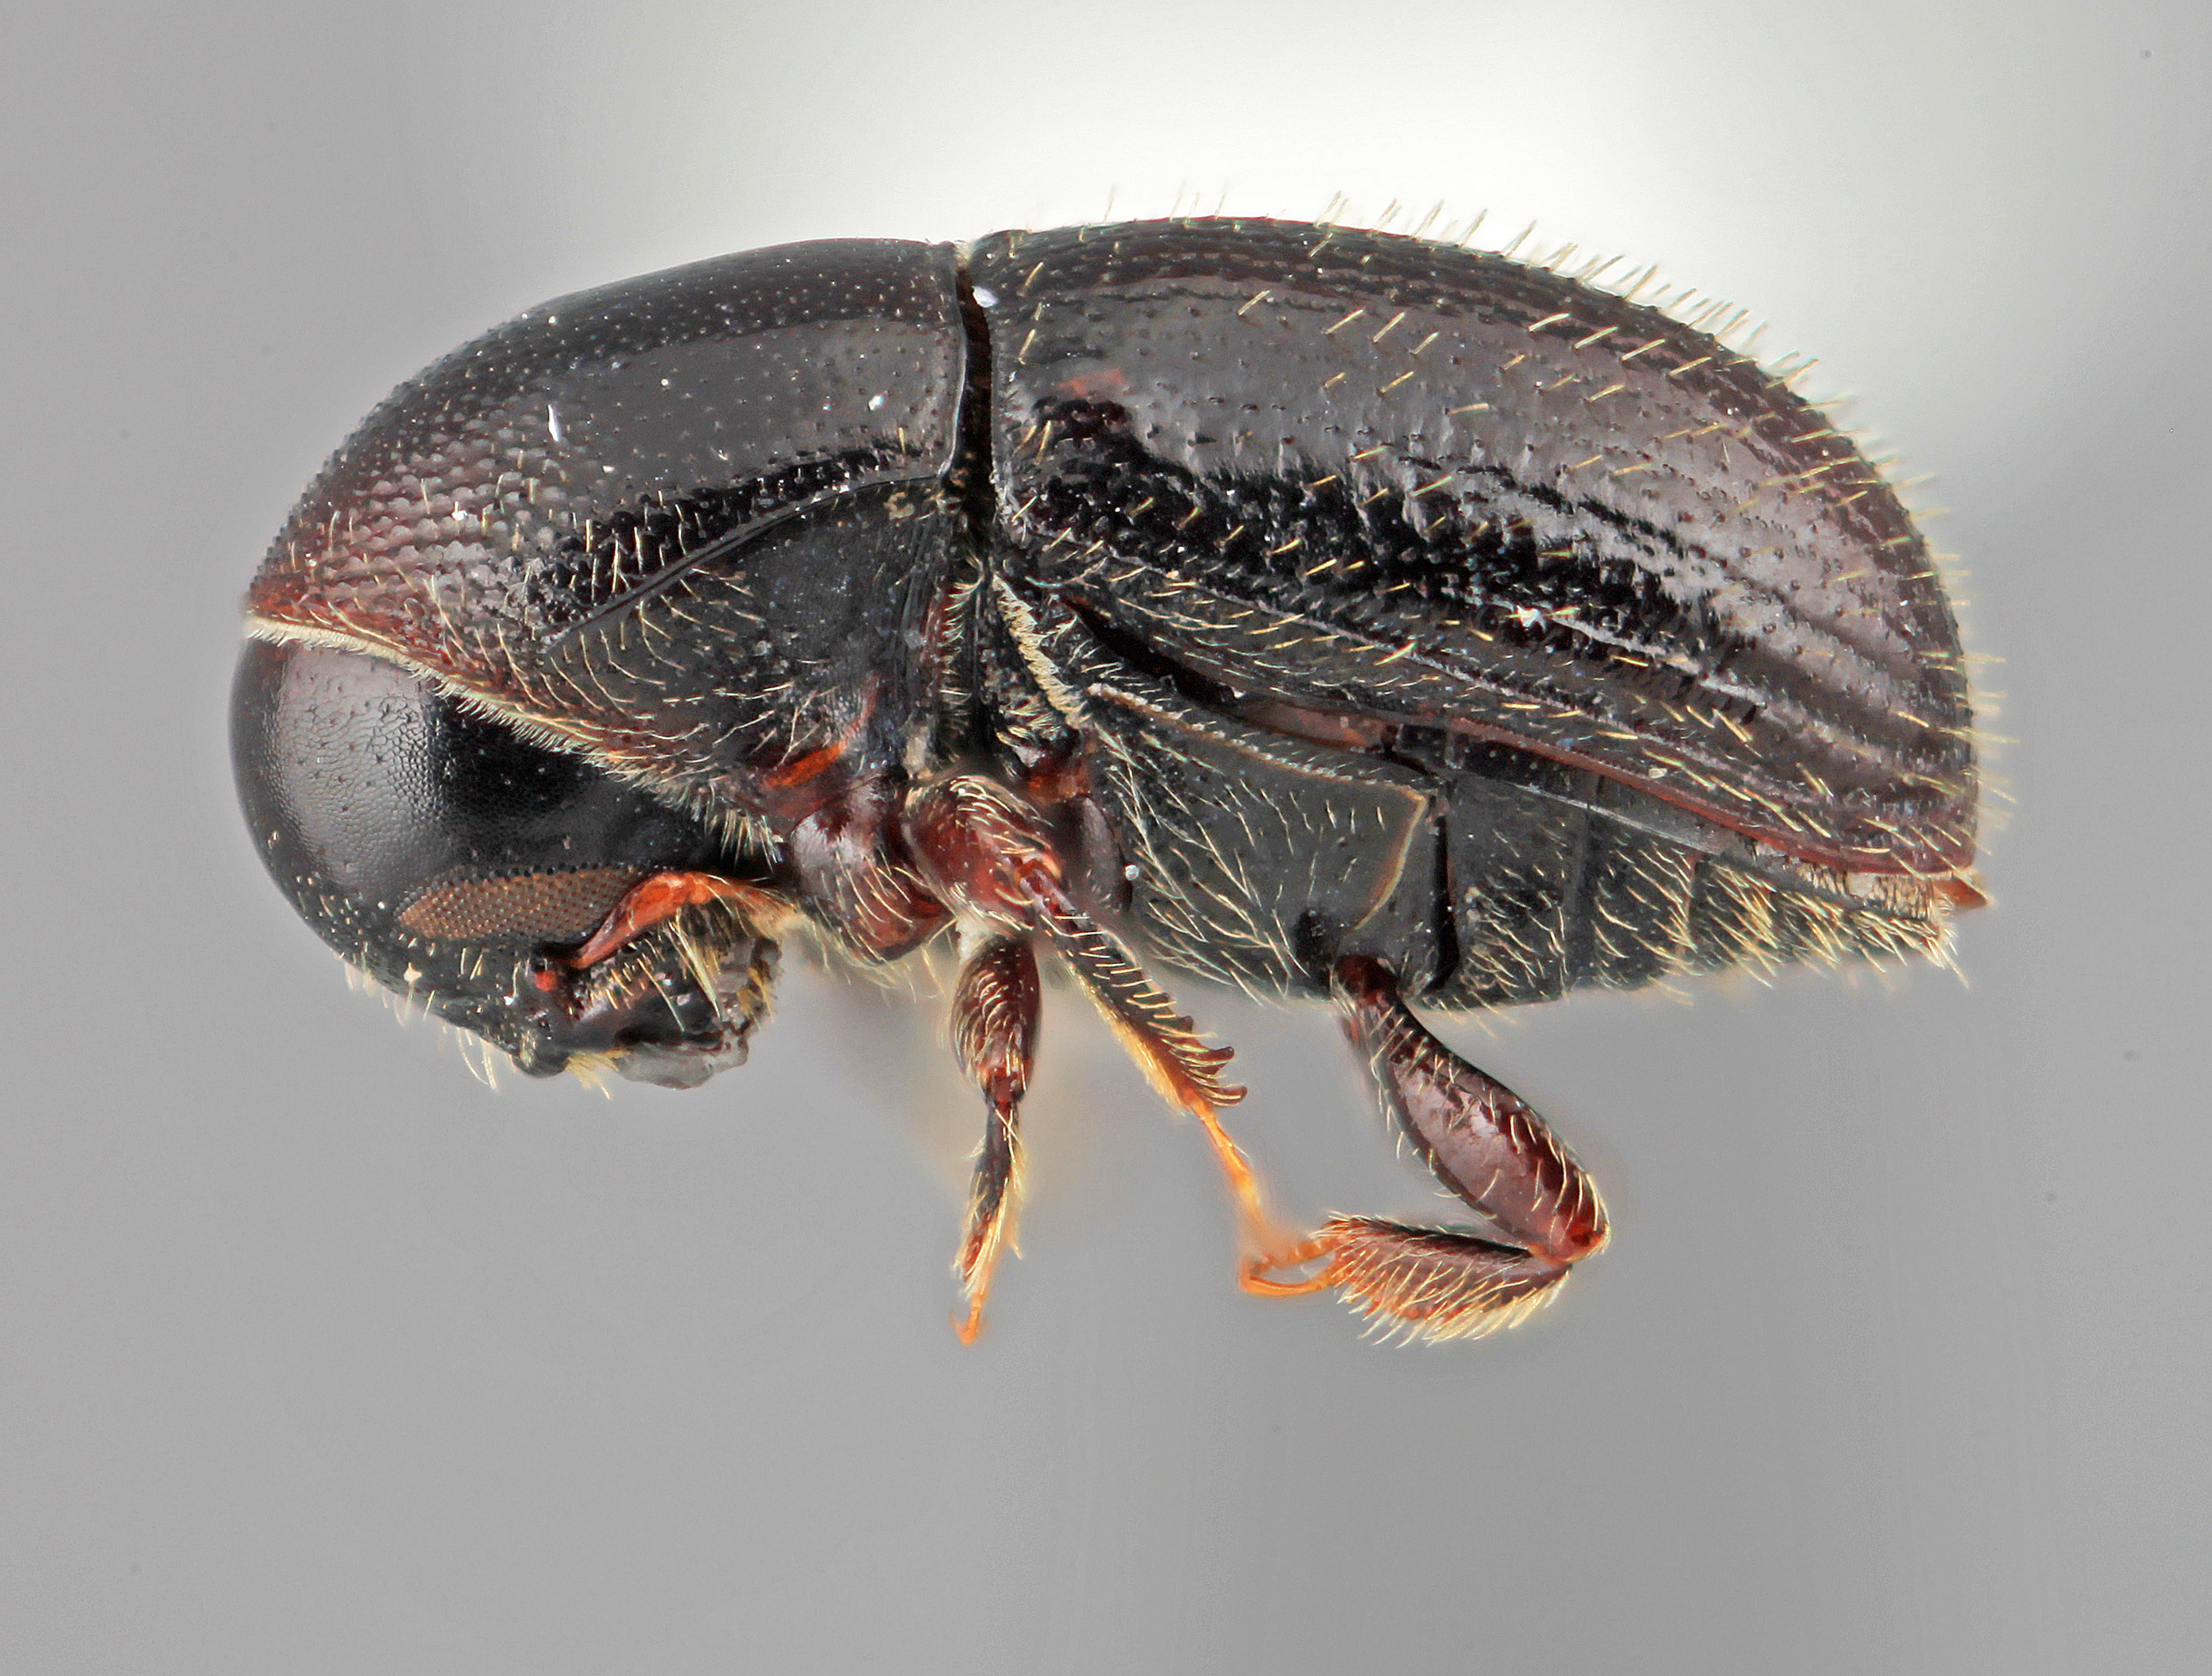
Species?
Scolytodes suturalis
